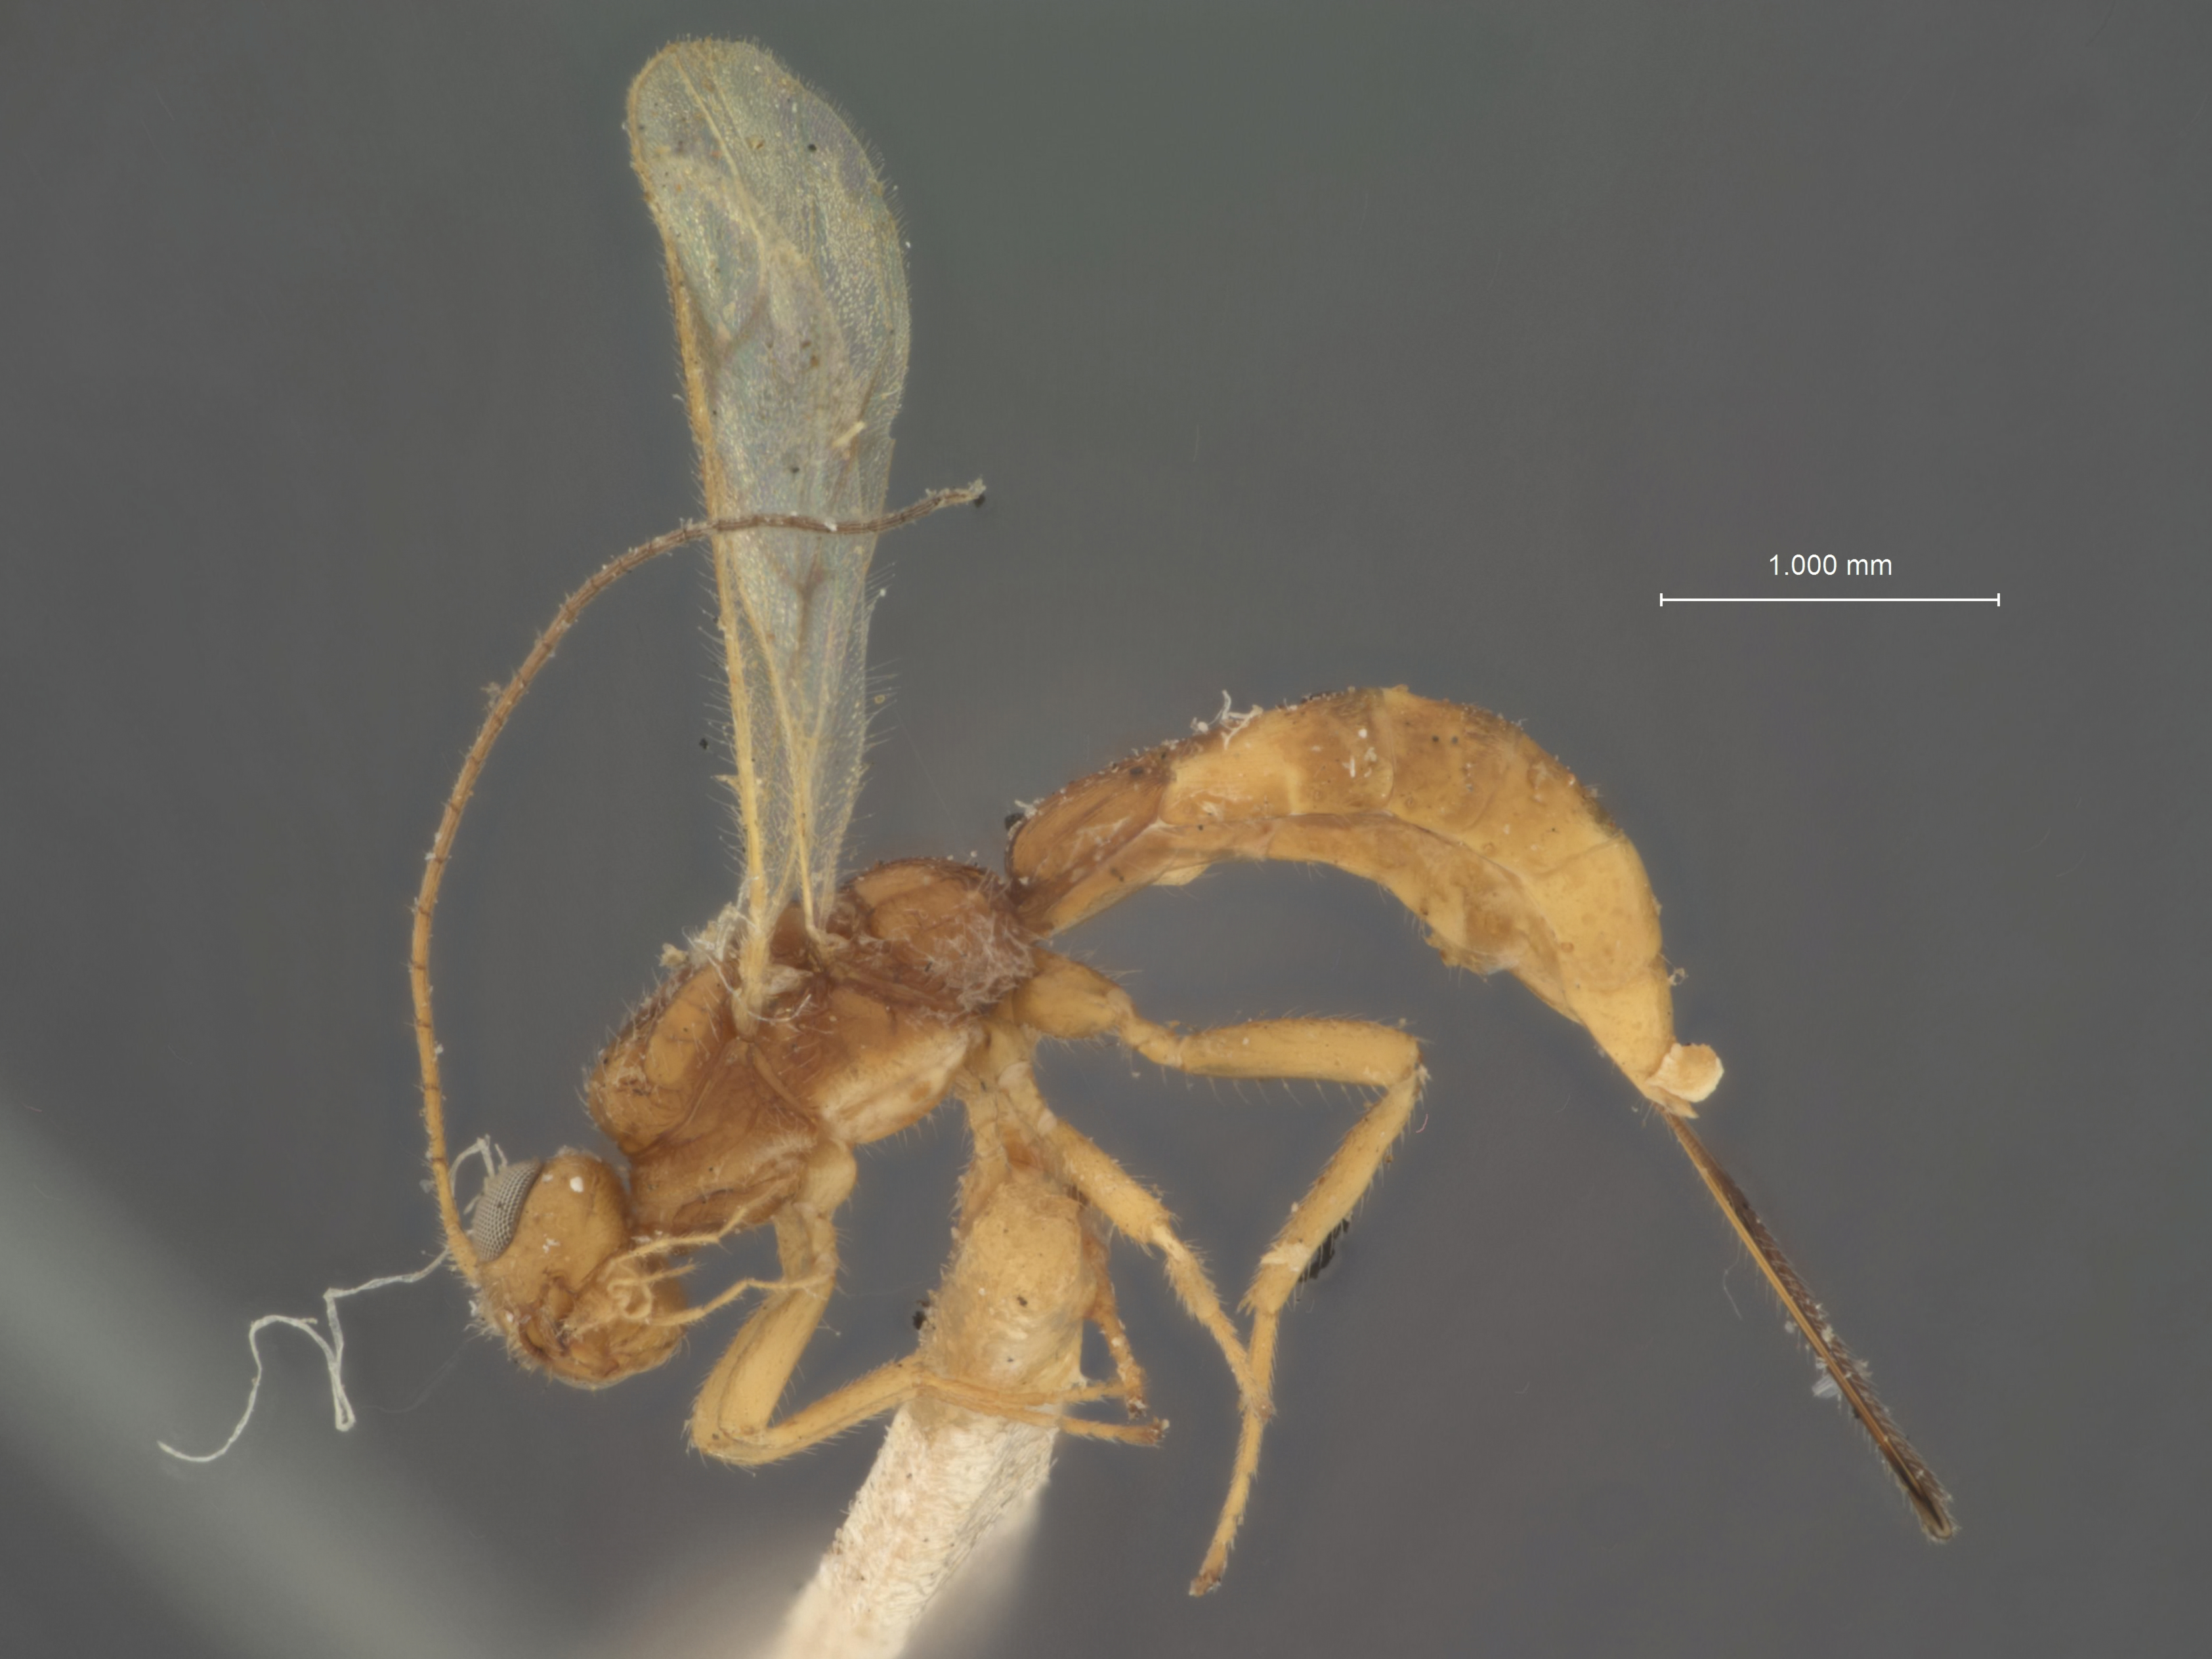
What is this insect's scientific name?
Exothecus prodoxi
